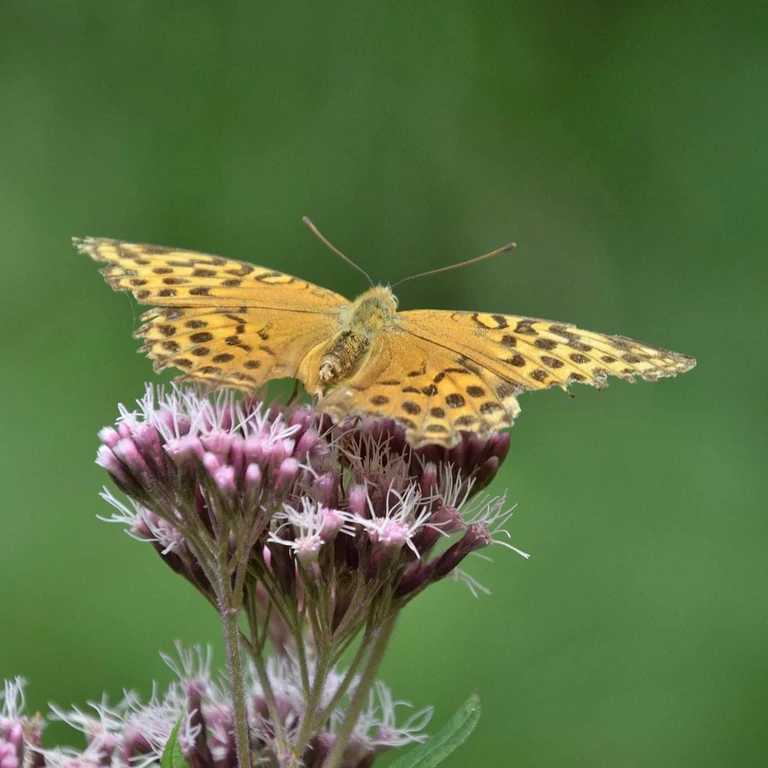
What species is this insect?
Argynnis paphia
